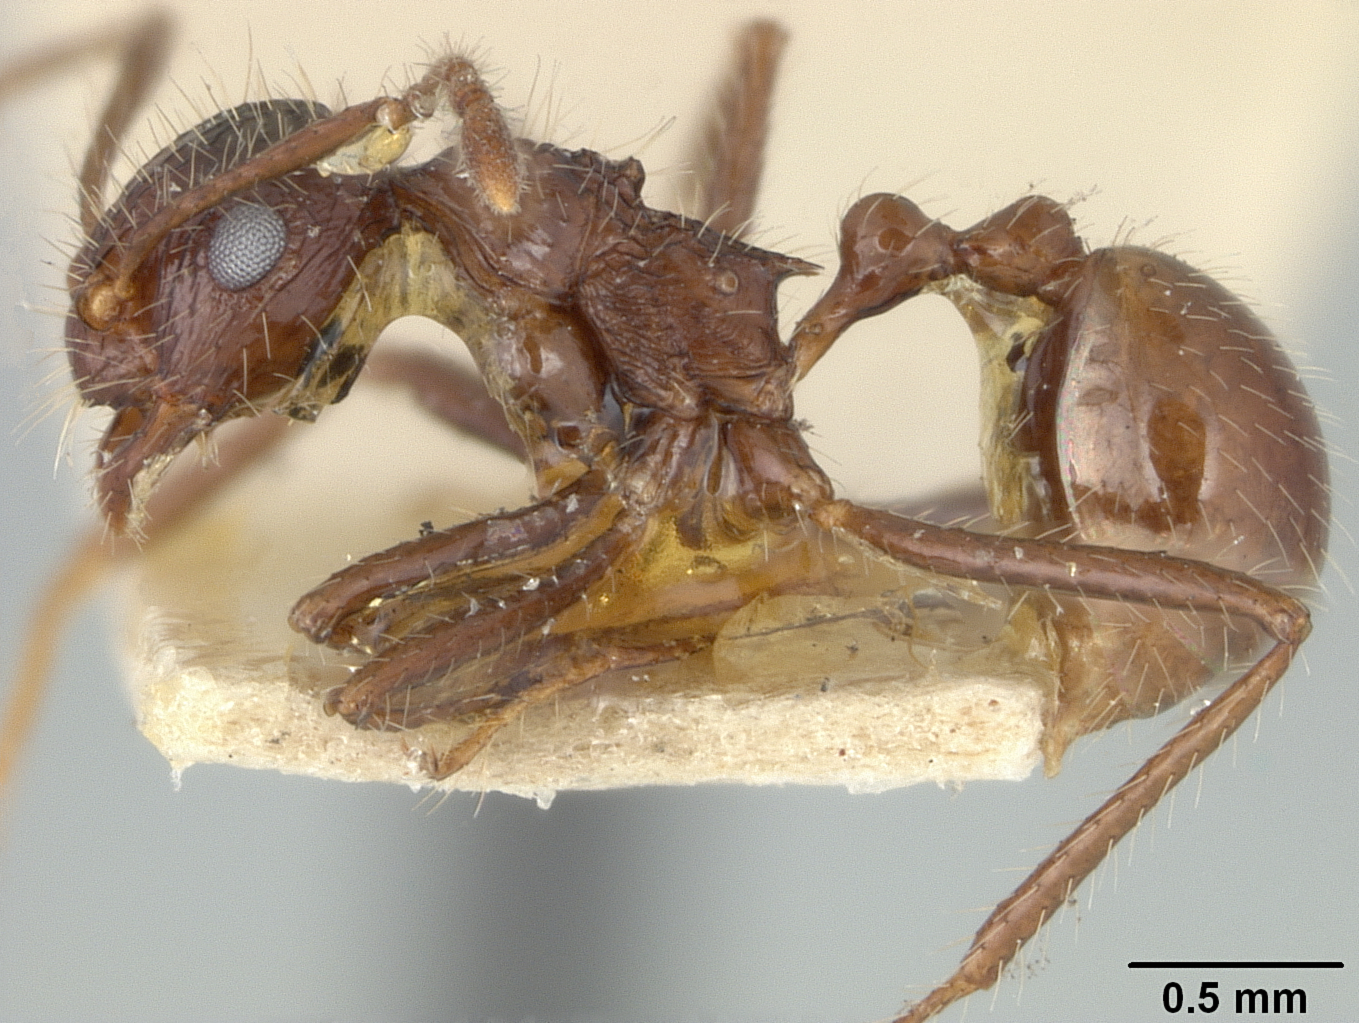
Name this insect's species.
Myrmicaria exigua
